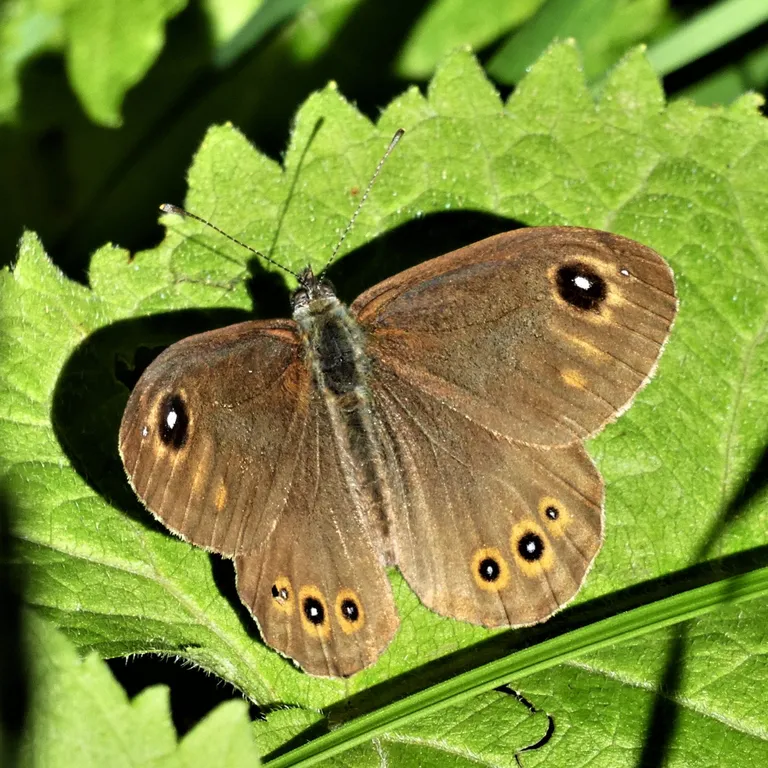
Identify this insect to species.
Lasiommata maera (also Pararge maera)
